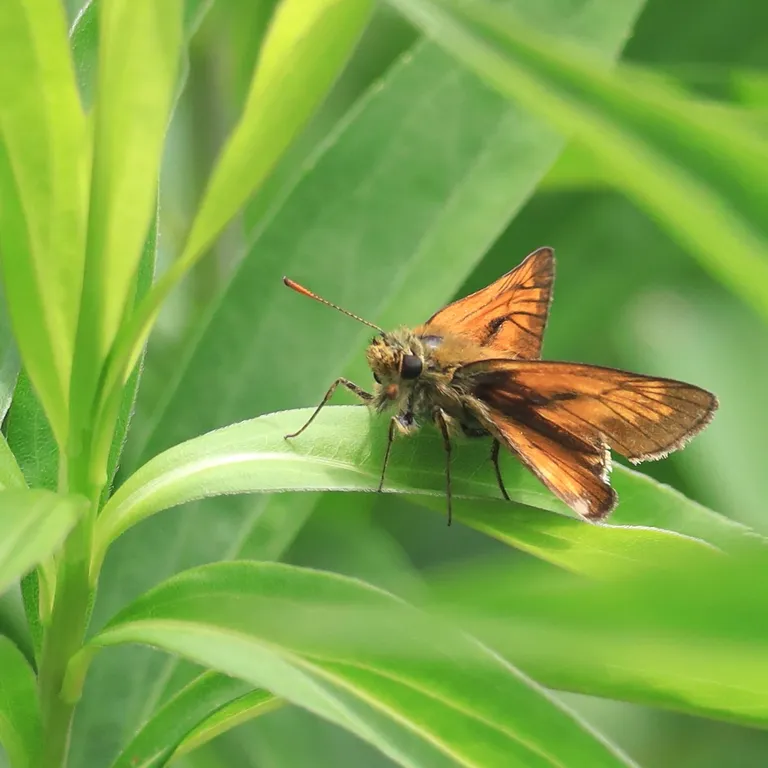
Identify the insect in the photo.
Ochlodes sylvanus (also Ochlodes venata)
